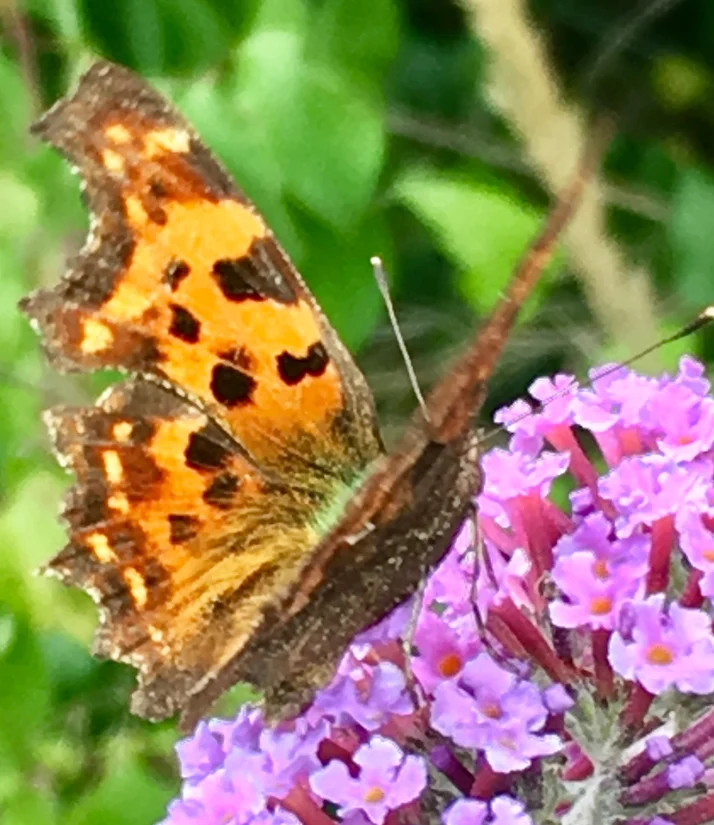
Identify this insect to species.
Polygonia c-album
